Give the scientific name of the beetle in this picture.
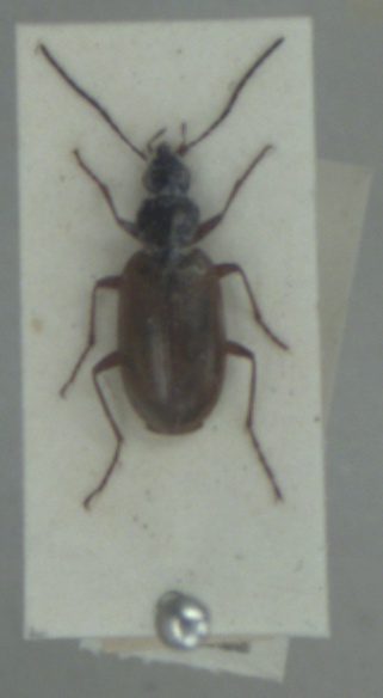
Agonum piceum
